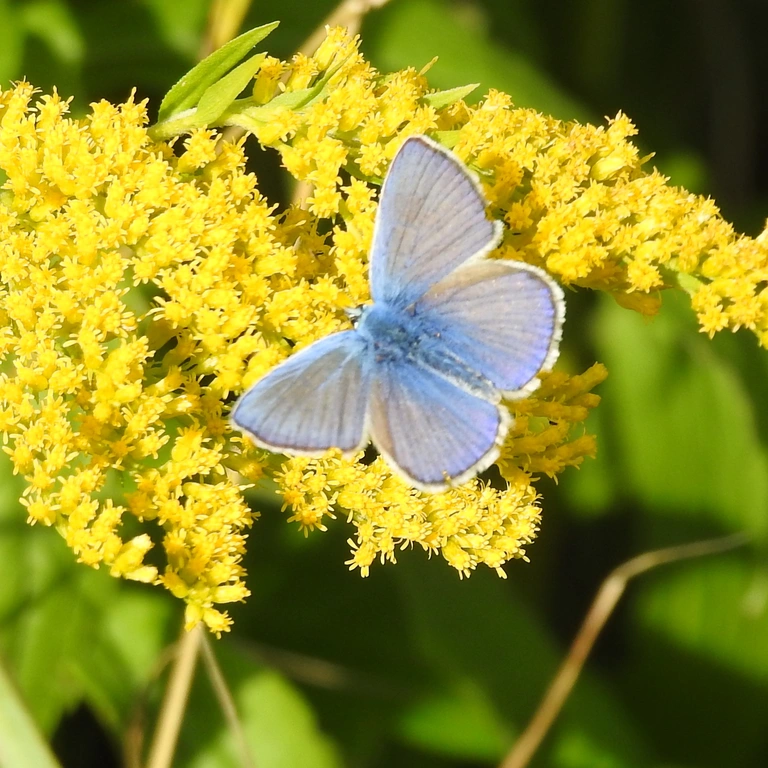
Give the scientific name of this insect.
Polyommatus icarus
